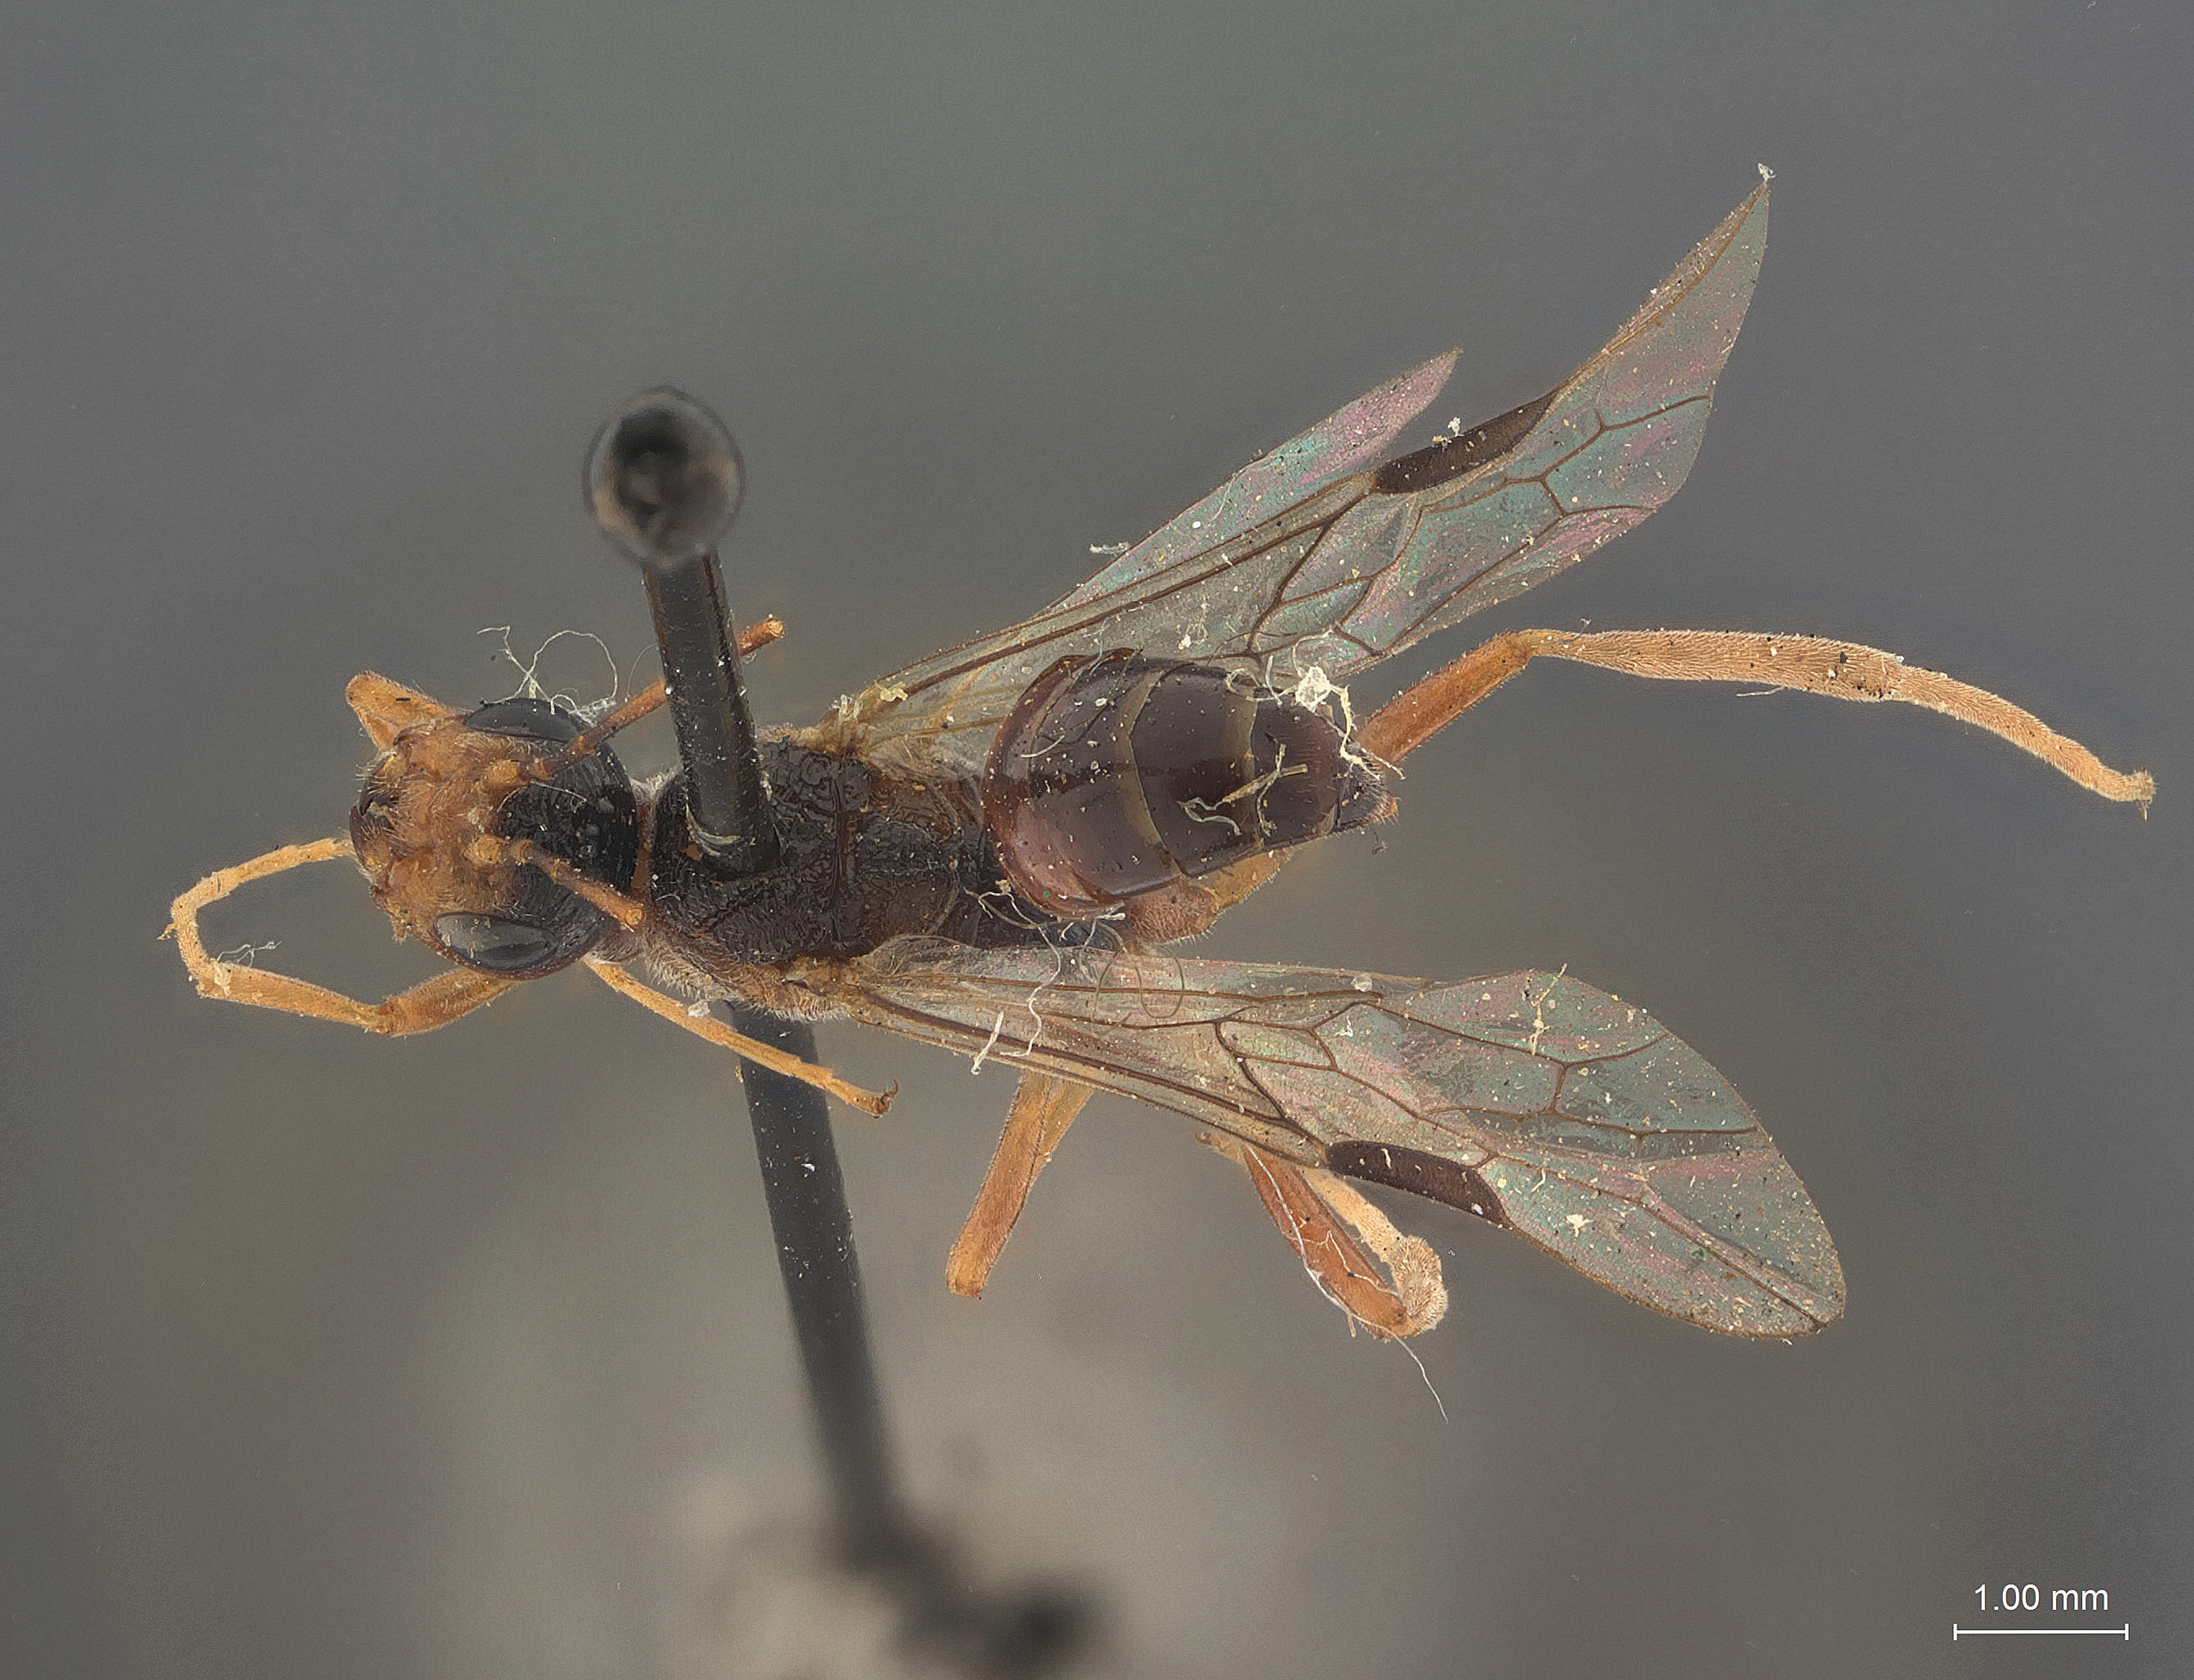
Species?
Pammegischia minnesotae
